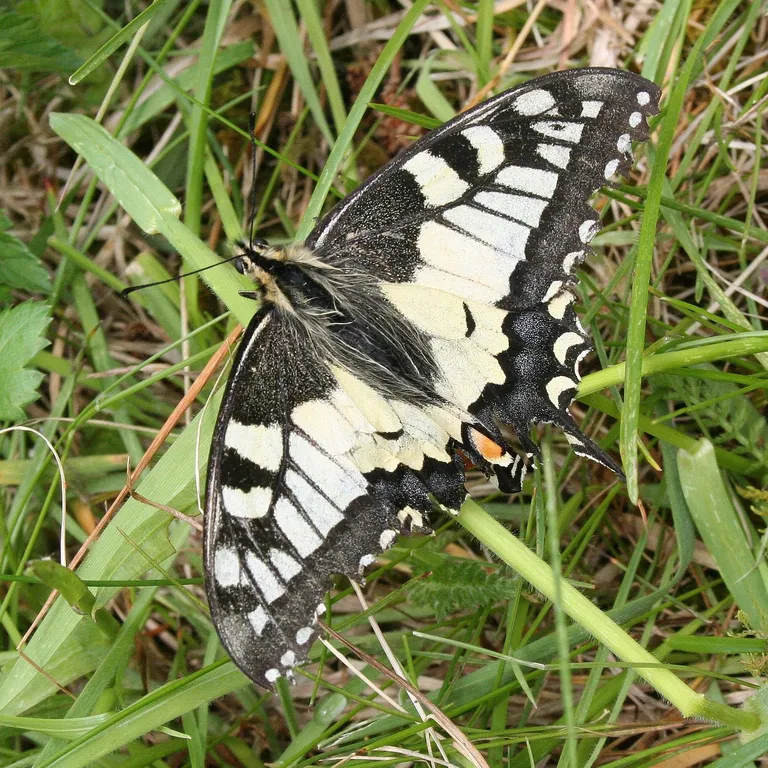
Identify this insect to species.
Papilio machaon
